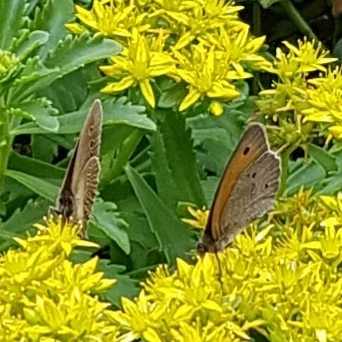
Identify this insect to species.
Aphantopus hyperantus
